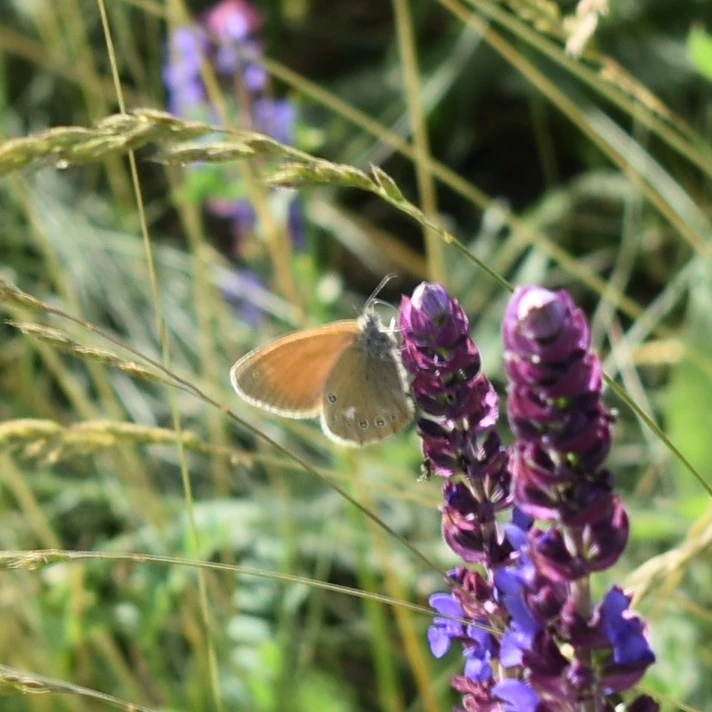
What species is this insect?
Coenonympha glycerion (also Coenonympha iphis)
